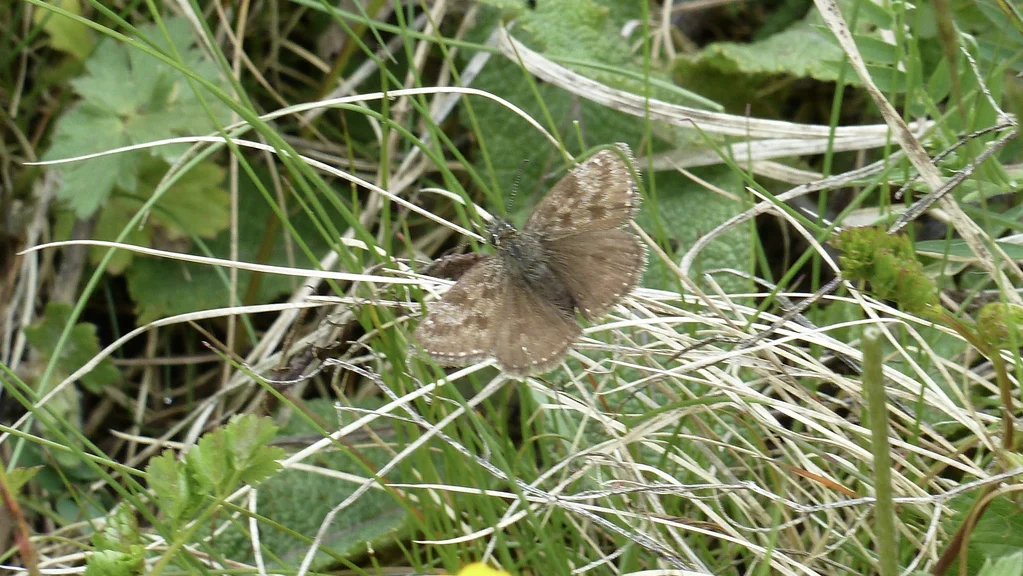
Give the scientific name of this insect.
Erynnis tages
